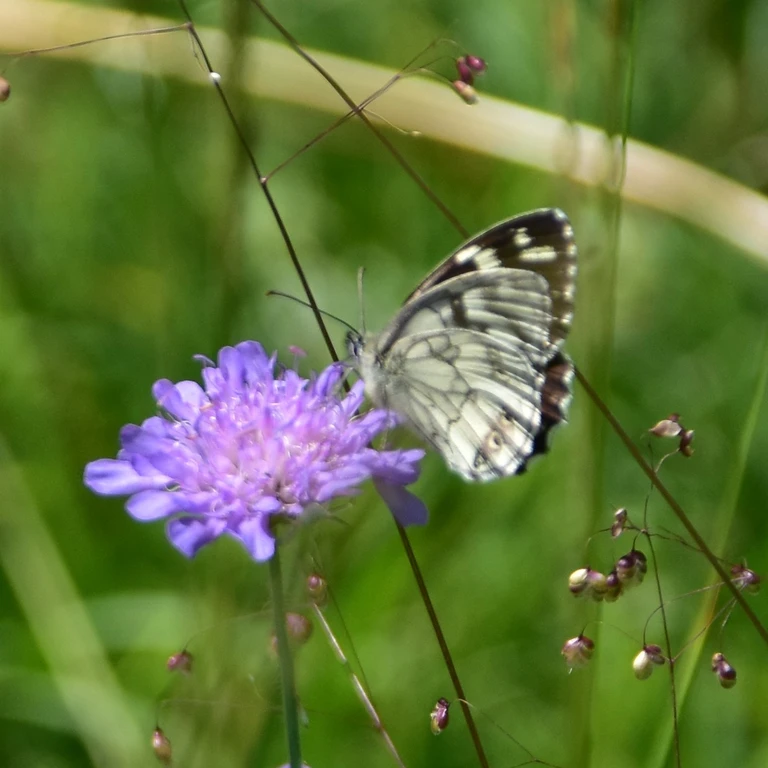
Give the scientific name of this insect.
Melanargia galathea
